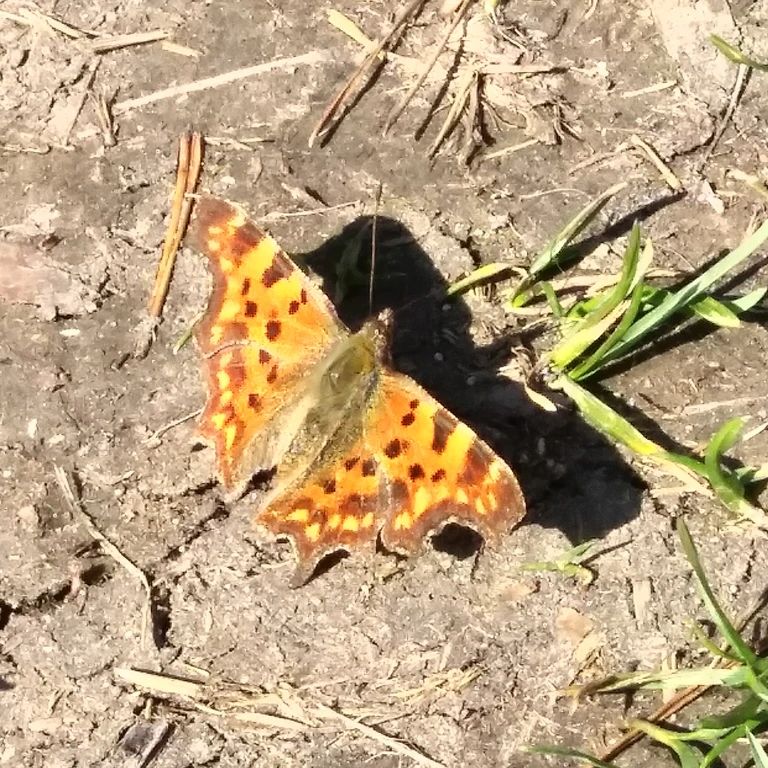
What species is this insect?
Polygonia c-album
